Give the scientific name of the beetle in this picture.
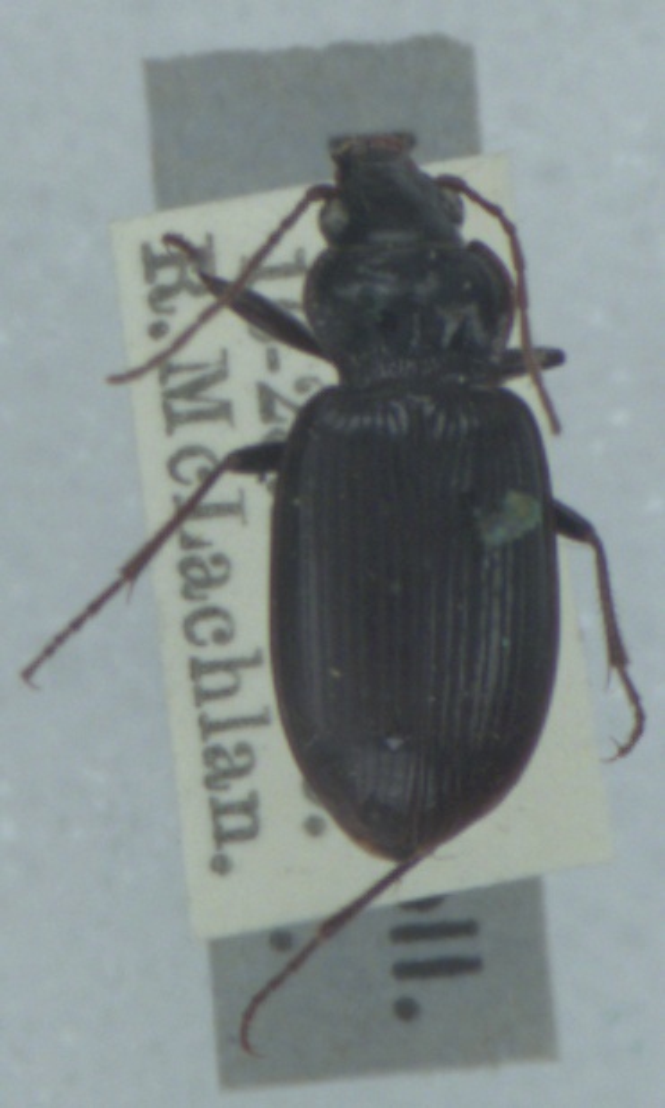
Nebria salina
